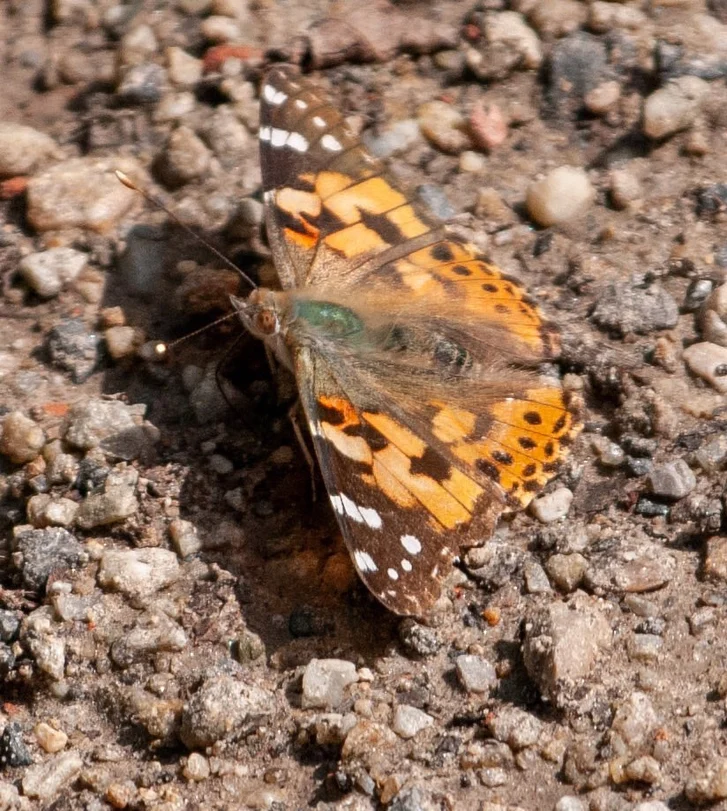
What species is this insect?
Vanessa cardui
